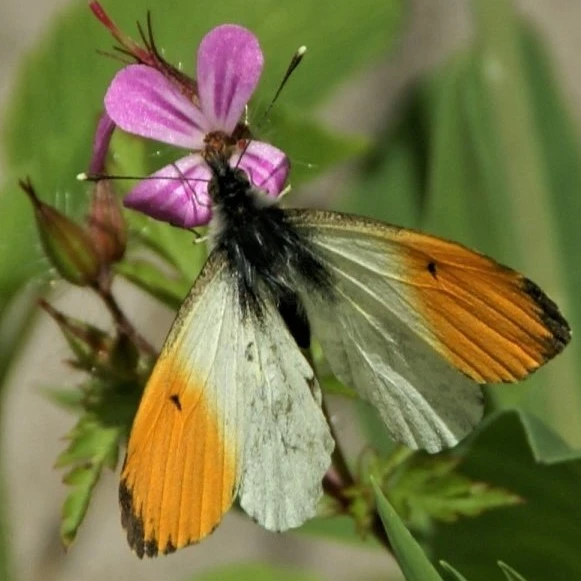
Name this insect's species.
Anthocharis cardamines
